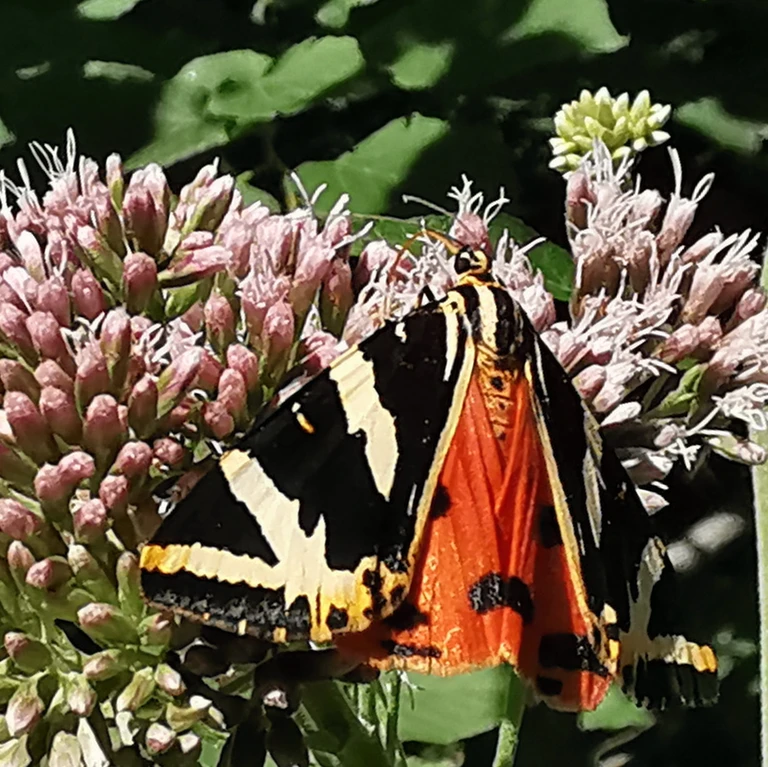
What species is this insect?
Euplagia quadripunctaria
